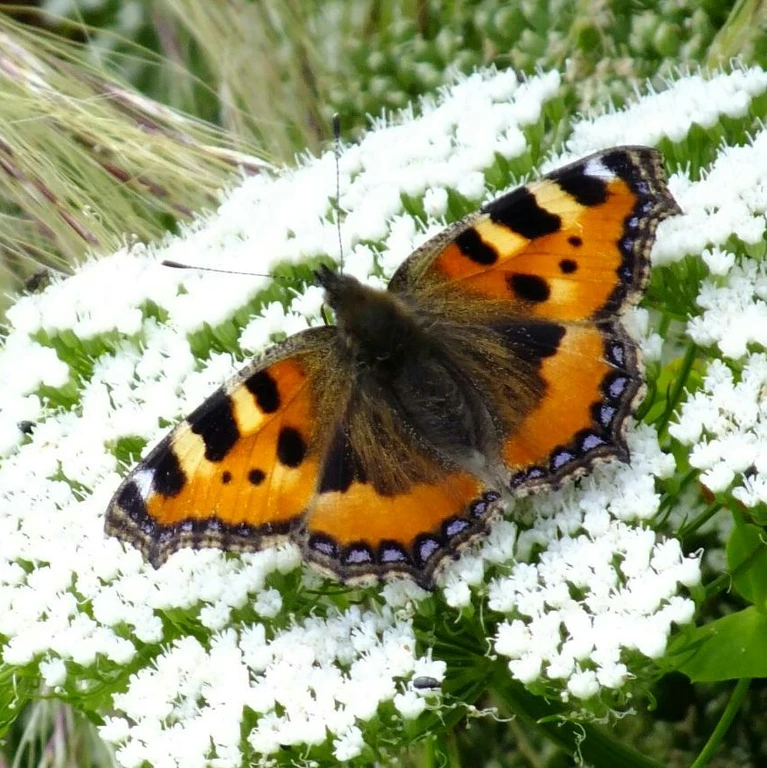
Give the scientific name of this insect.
Aglais urticae
